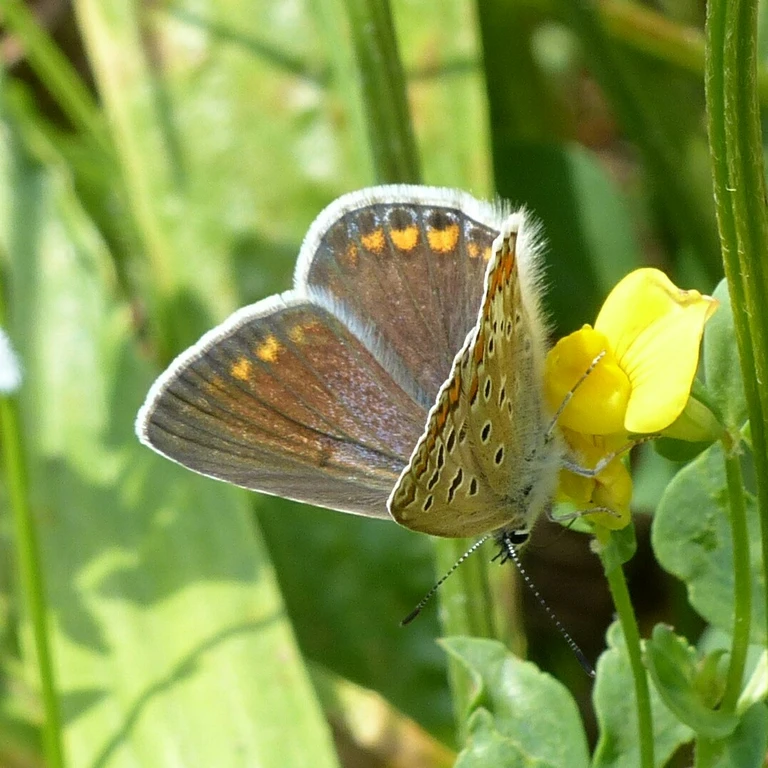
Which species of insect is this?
Polyommatus icarus
